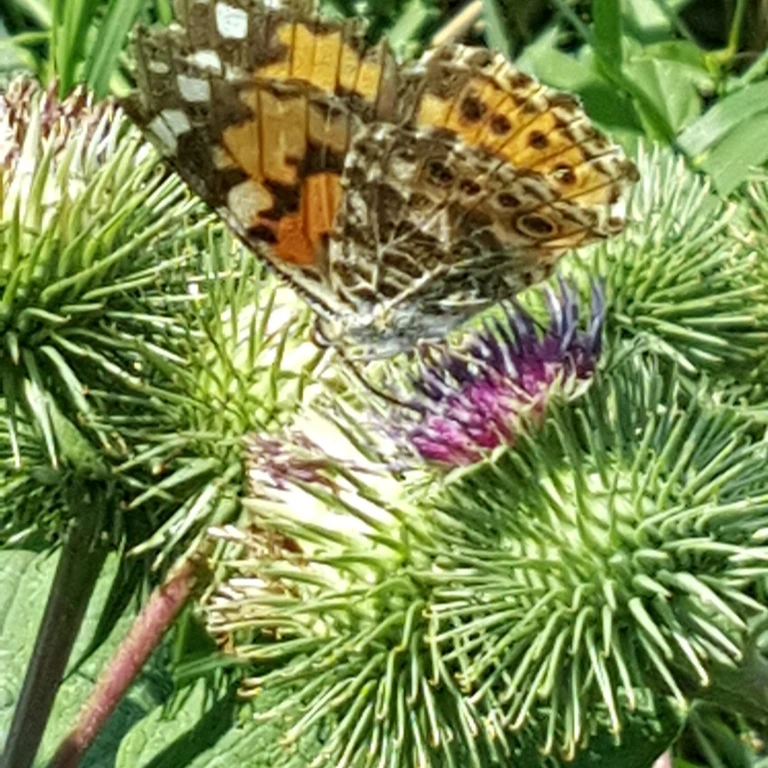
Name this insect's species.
Vanessa cardui
